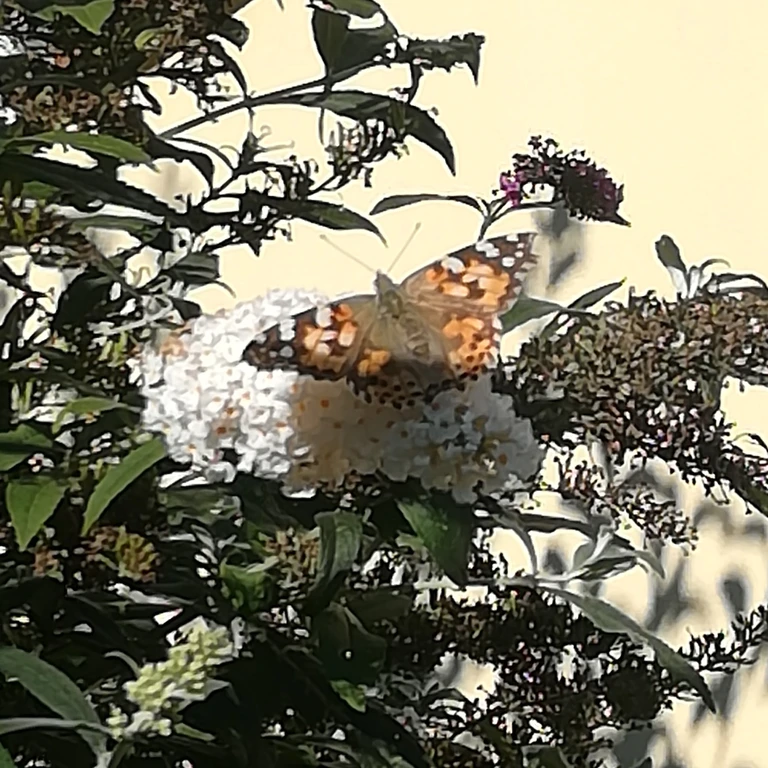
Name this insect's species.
Vanessa cardui
